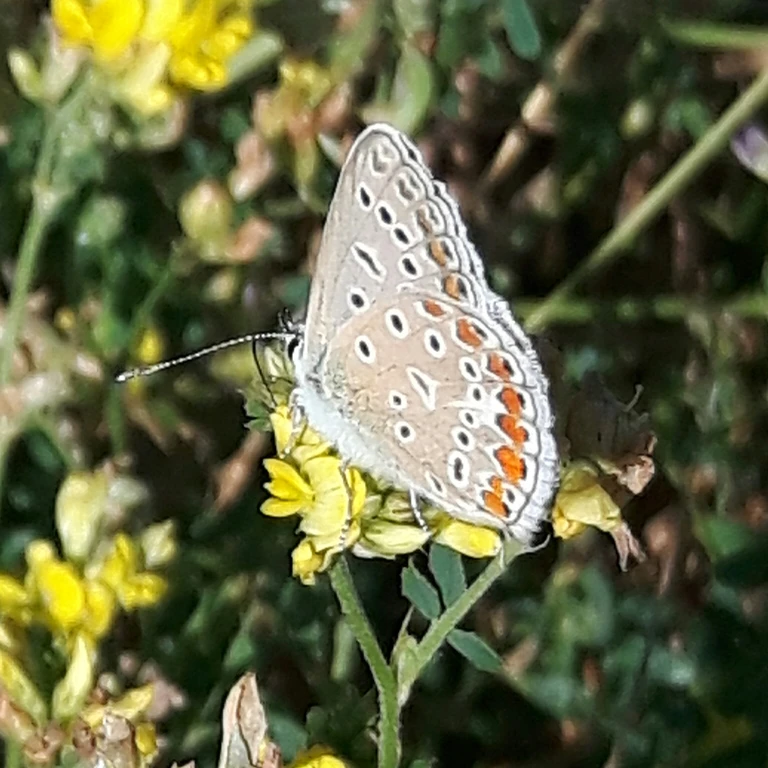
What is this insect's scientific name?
Polyommatus icarus
